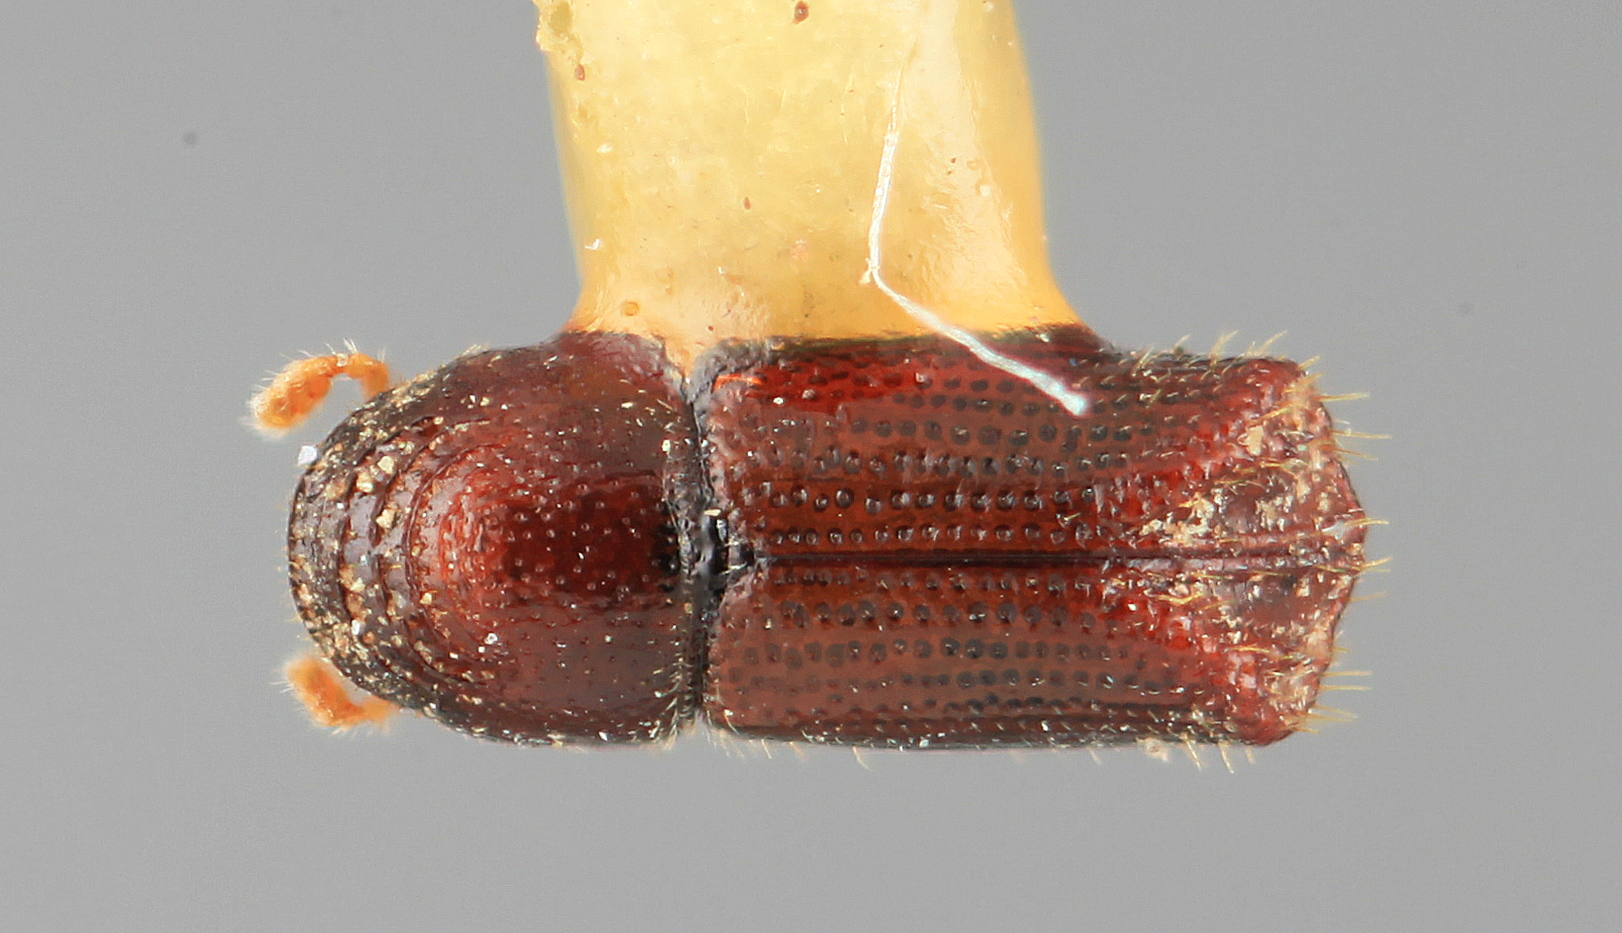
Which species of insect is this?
Pityophthorus hylocuroides
